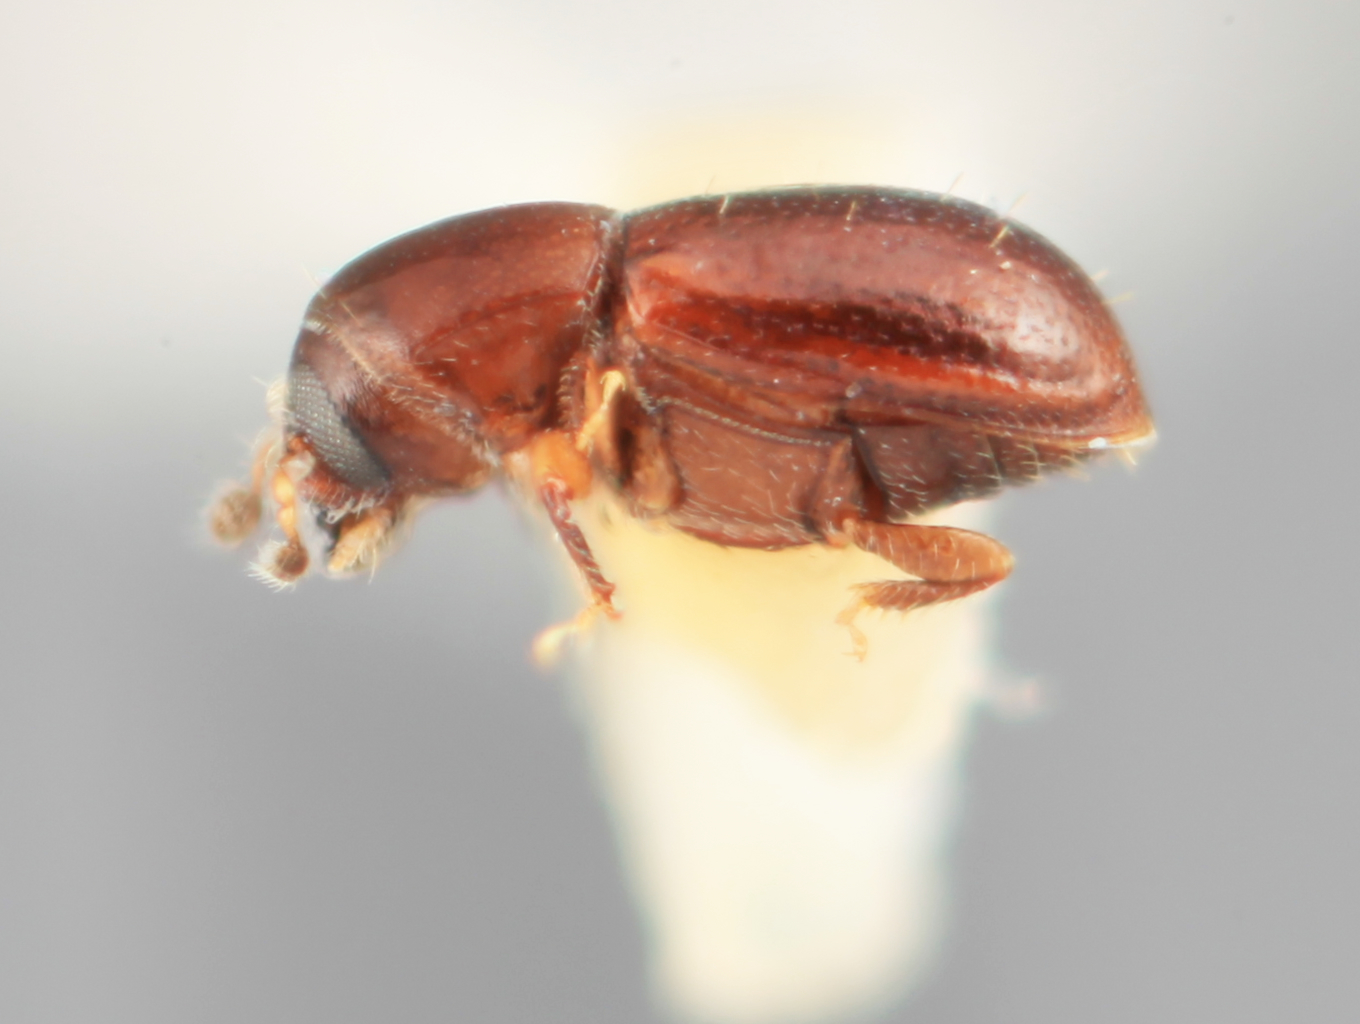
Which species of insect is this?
Scolytodes parvulus
